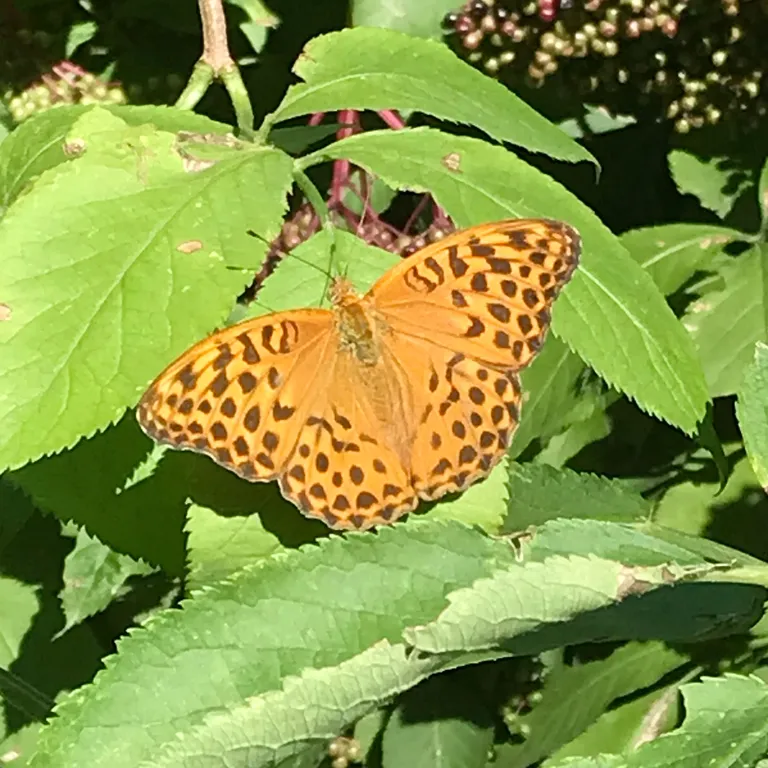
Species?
Argynnis paphia
